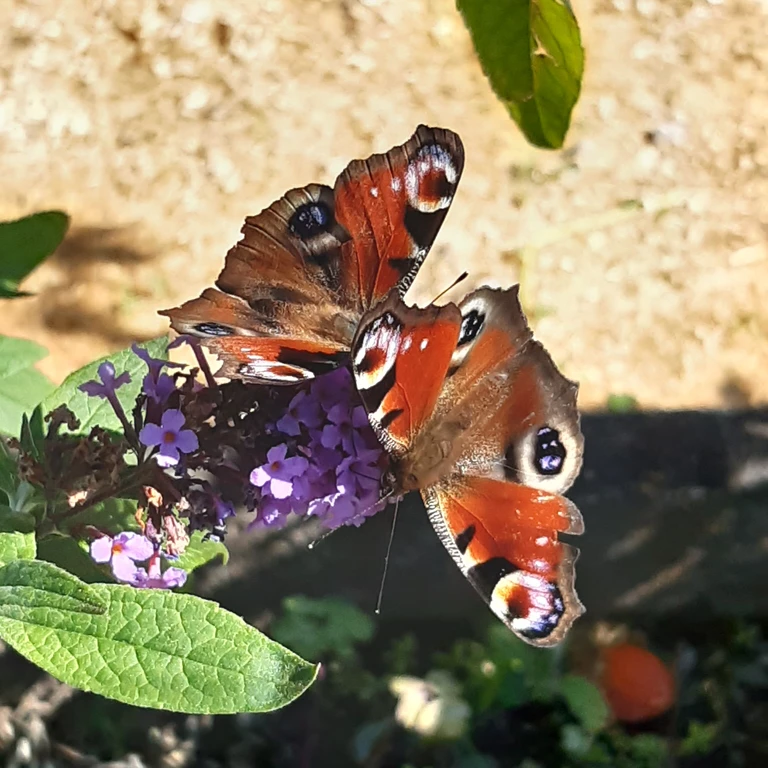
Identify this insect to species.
Aglais io
